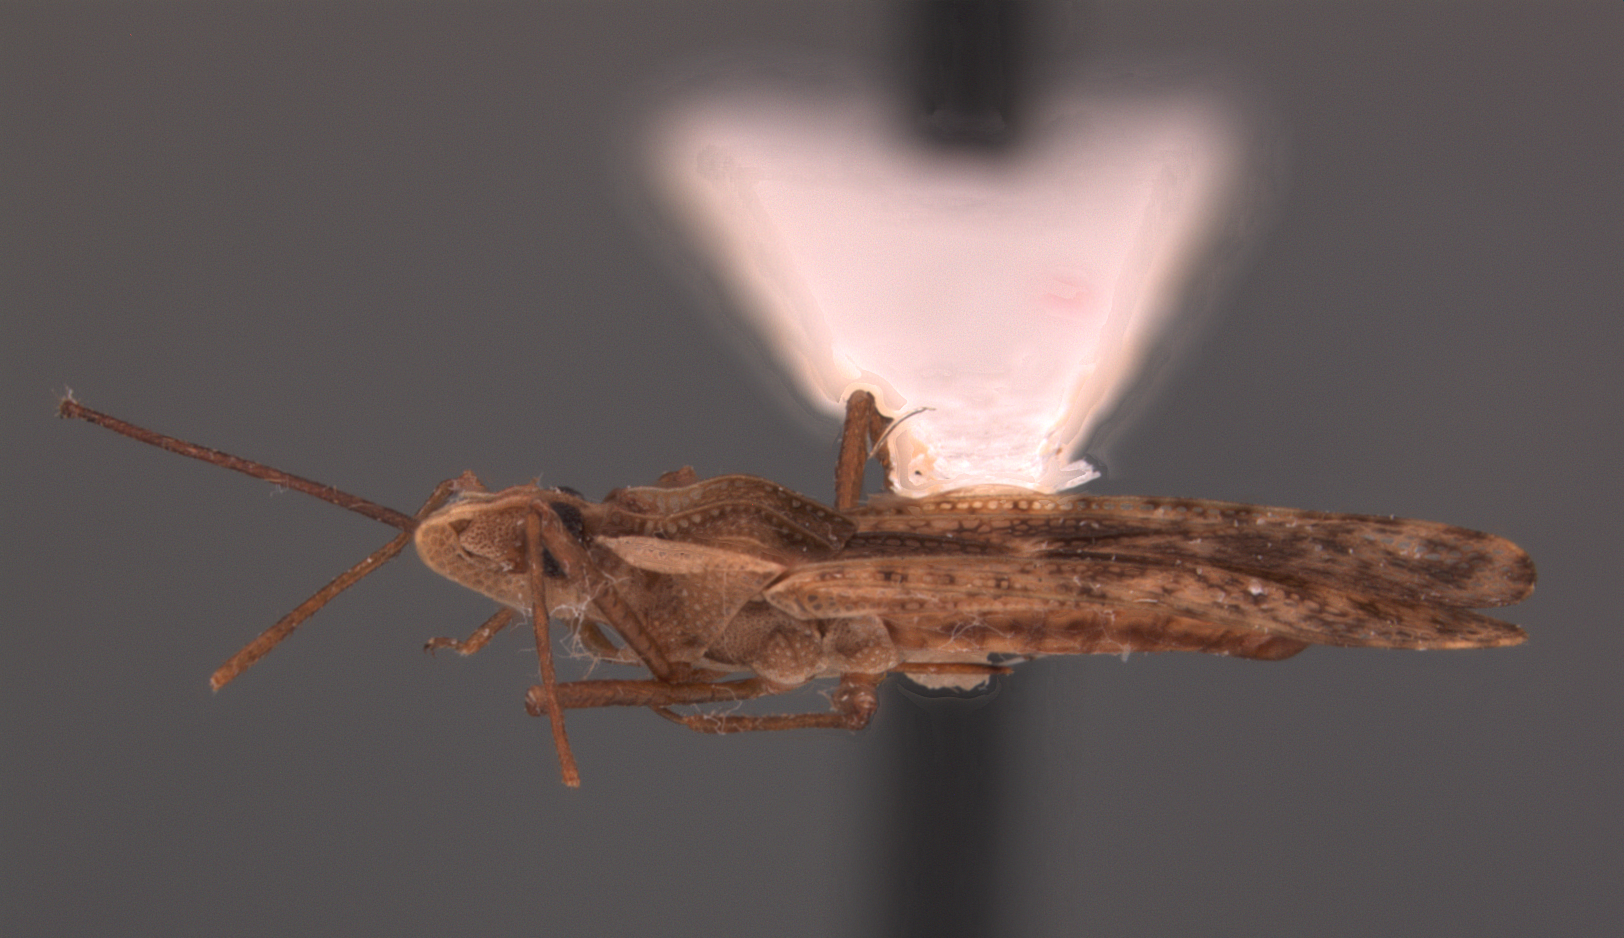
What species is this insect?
Cantacader ceylonicus
